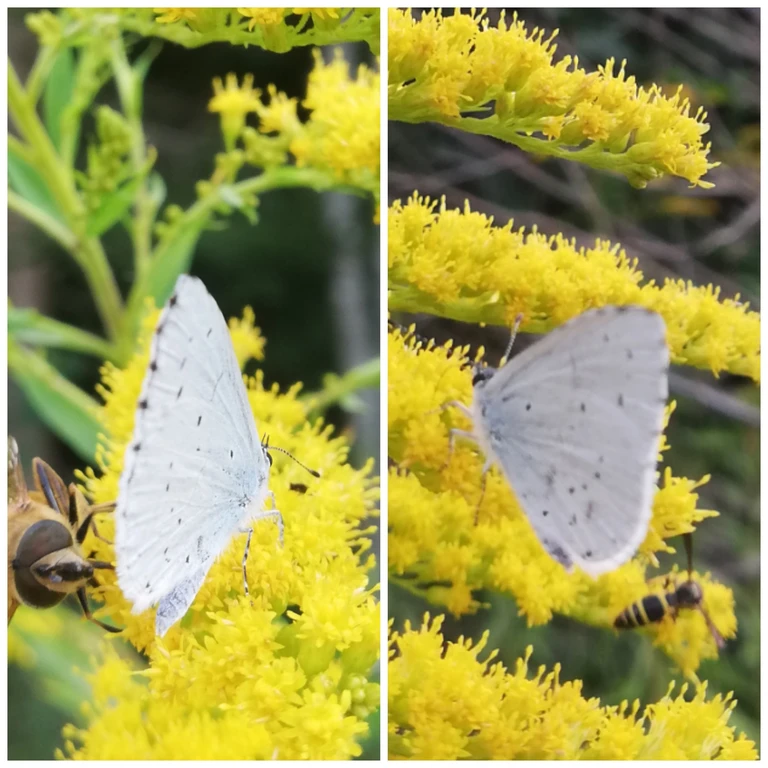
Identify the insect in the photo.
Celastrina argiolus
